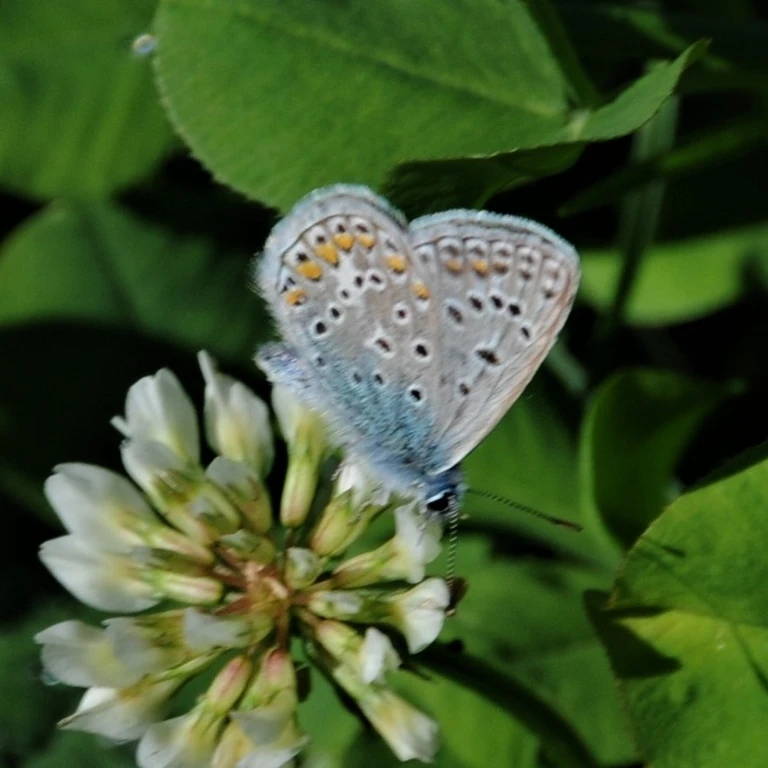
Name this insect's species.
Polyommatus icarus
